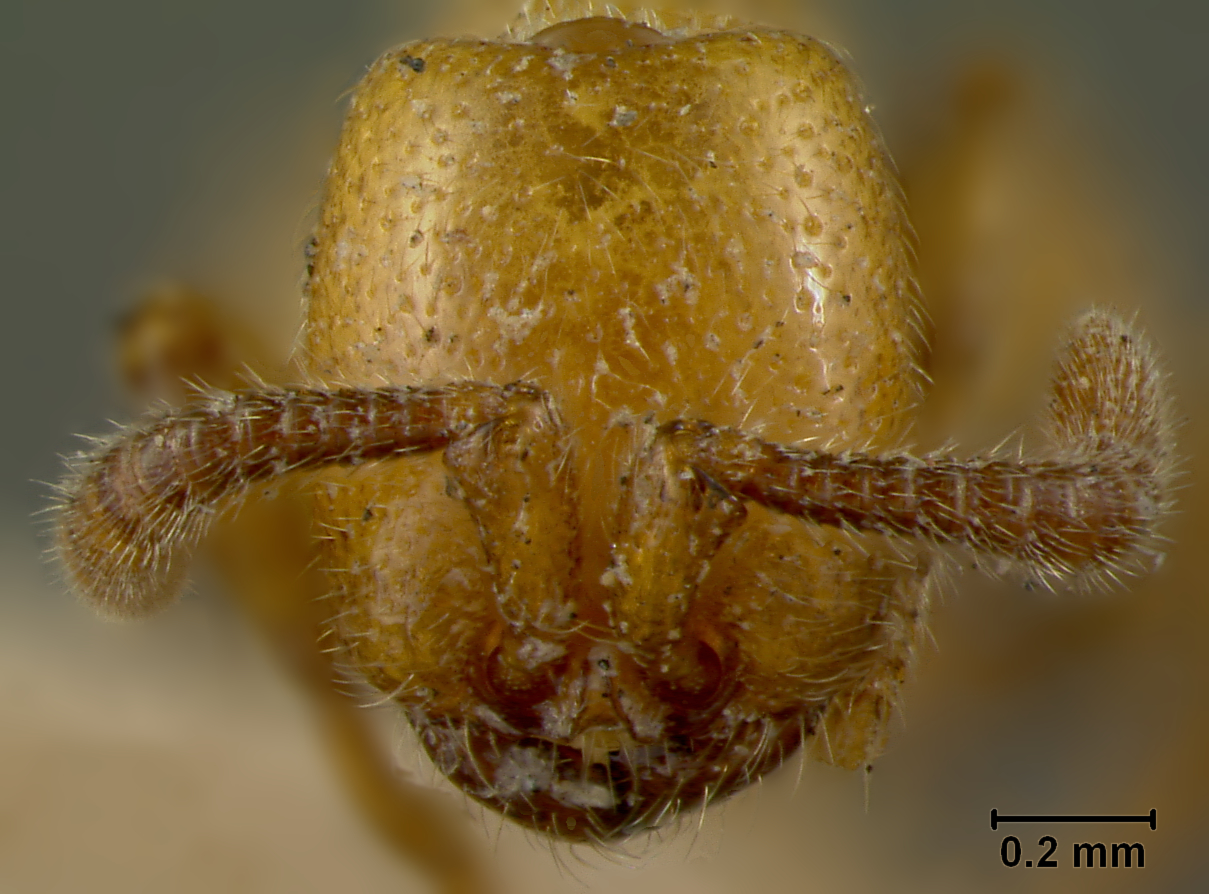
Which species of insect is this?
Eusphinctus fulvidus
